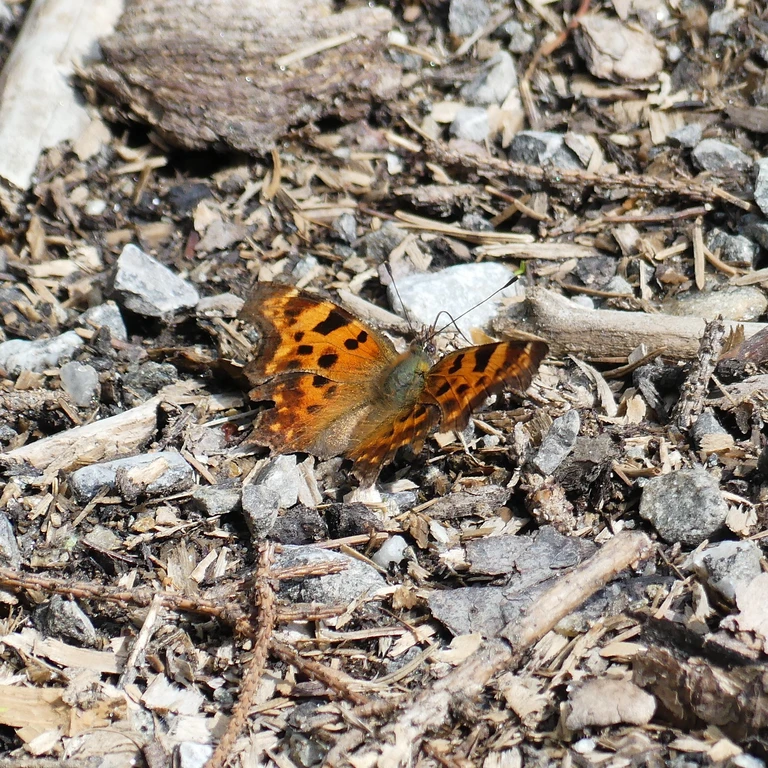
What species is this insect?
Polygonia c-album
